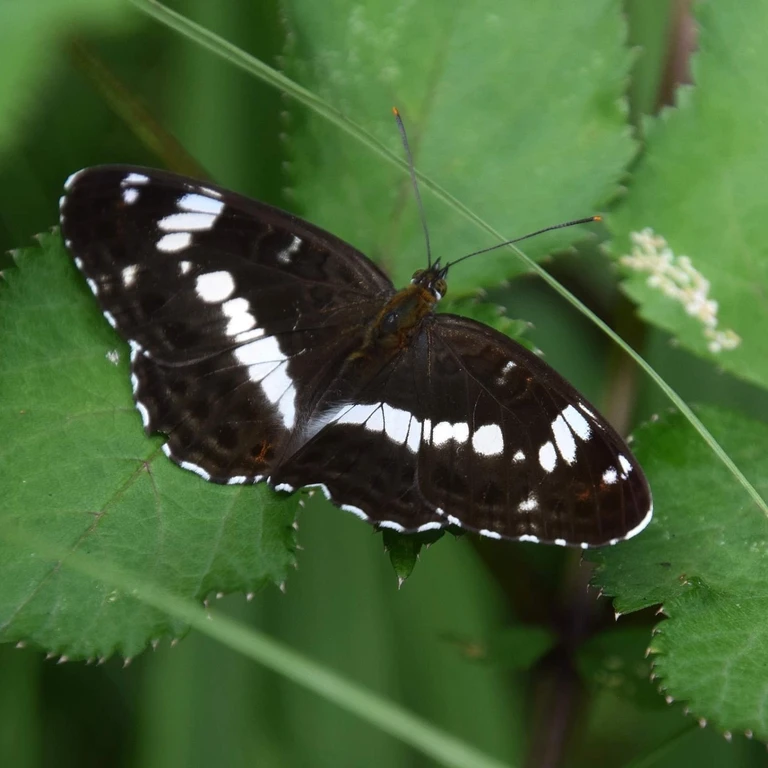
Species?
Limenitis camilla (also Ladoga camilla)
